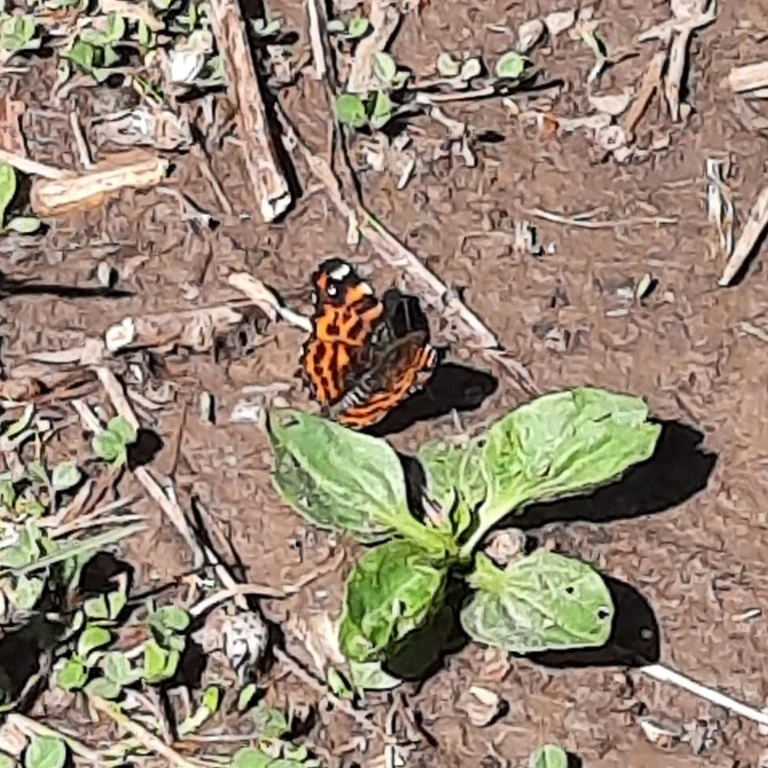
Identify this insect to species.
Araschnia levana
